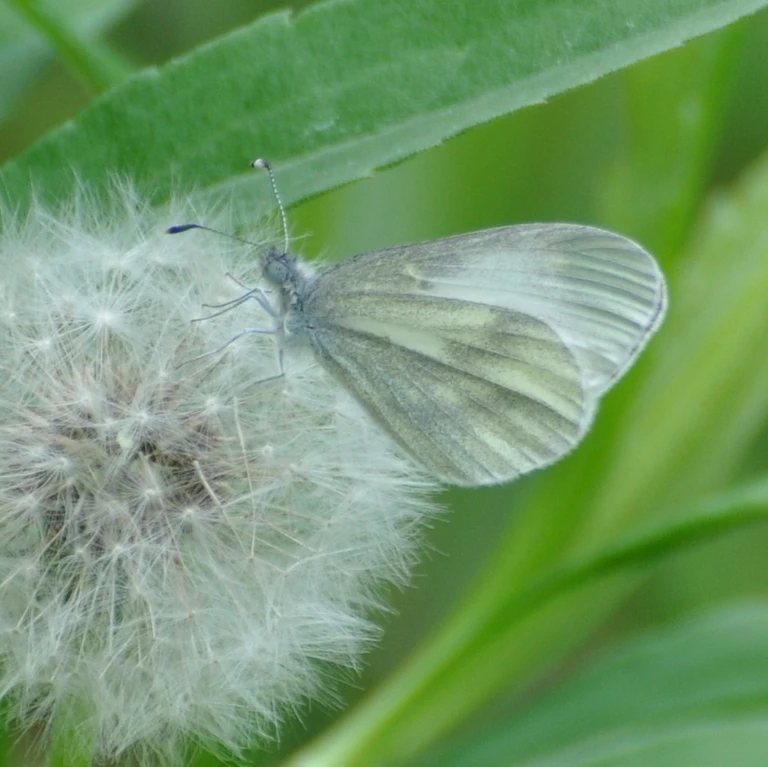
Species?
Leptidea sinapis/juvernica
